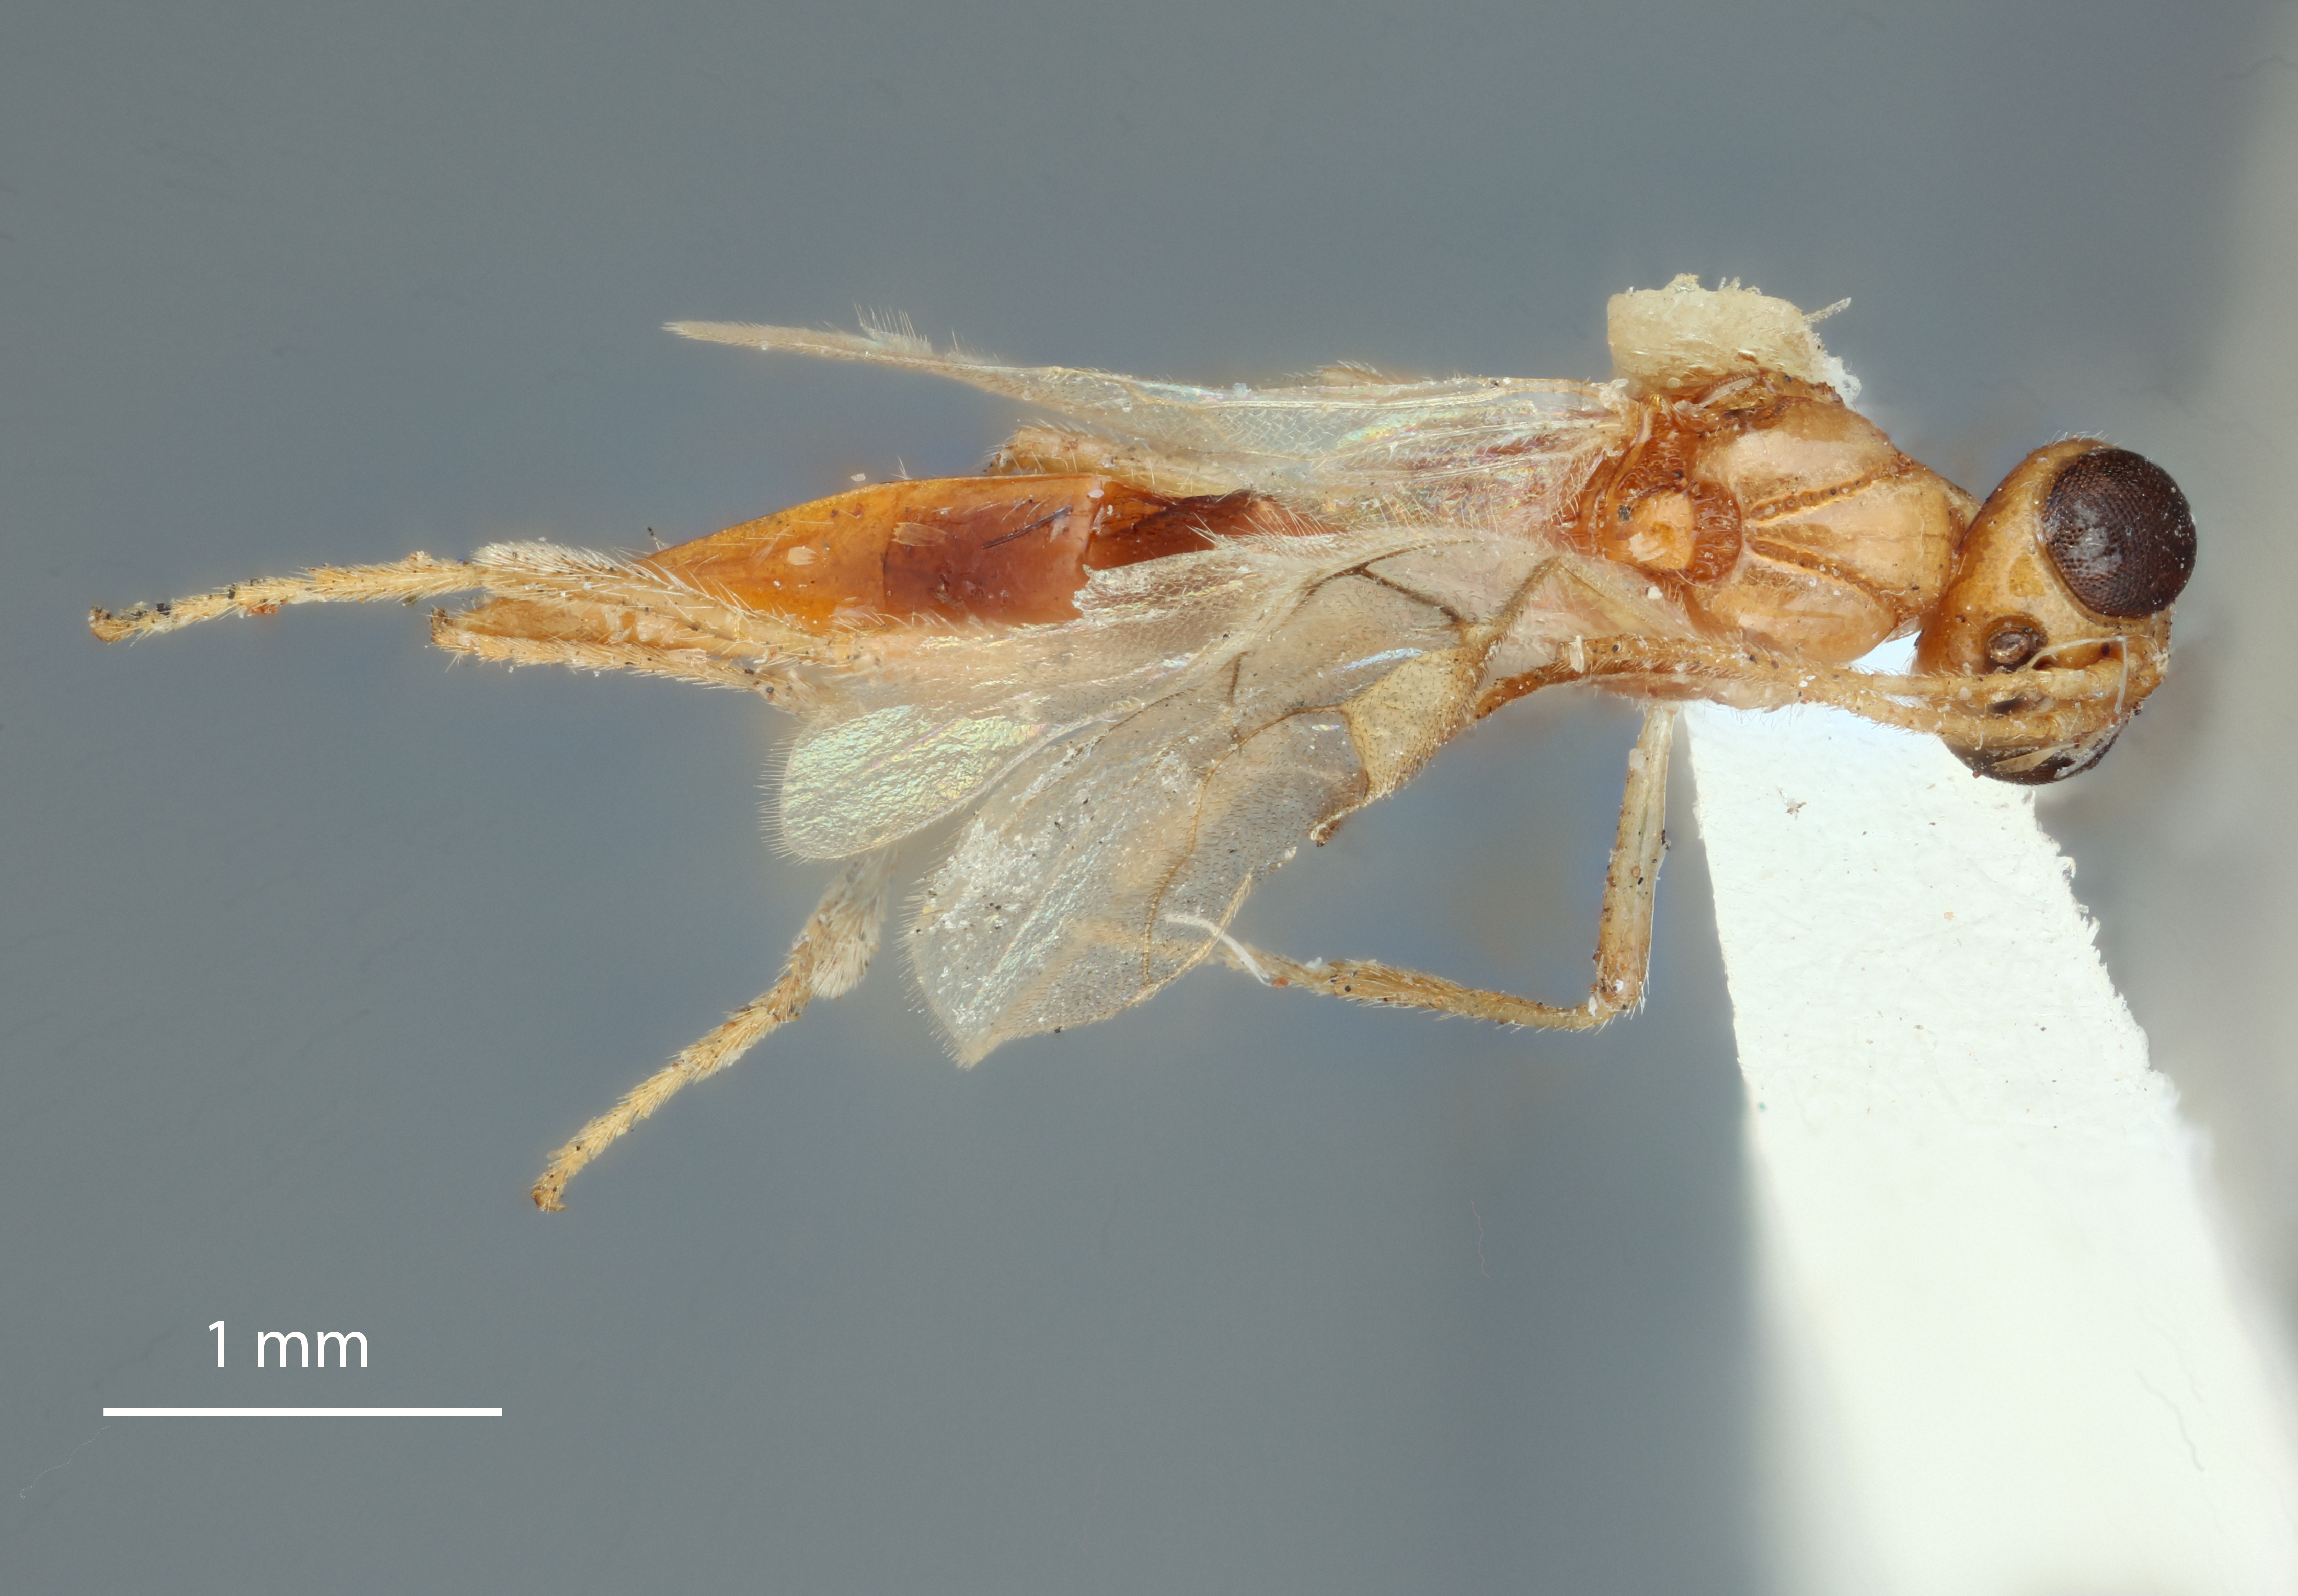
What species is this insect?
Meteoridea longiventris
